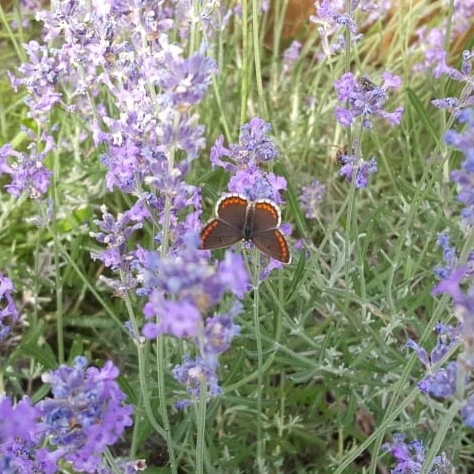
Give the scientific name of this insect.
Aricia agestis/artaxerxes
